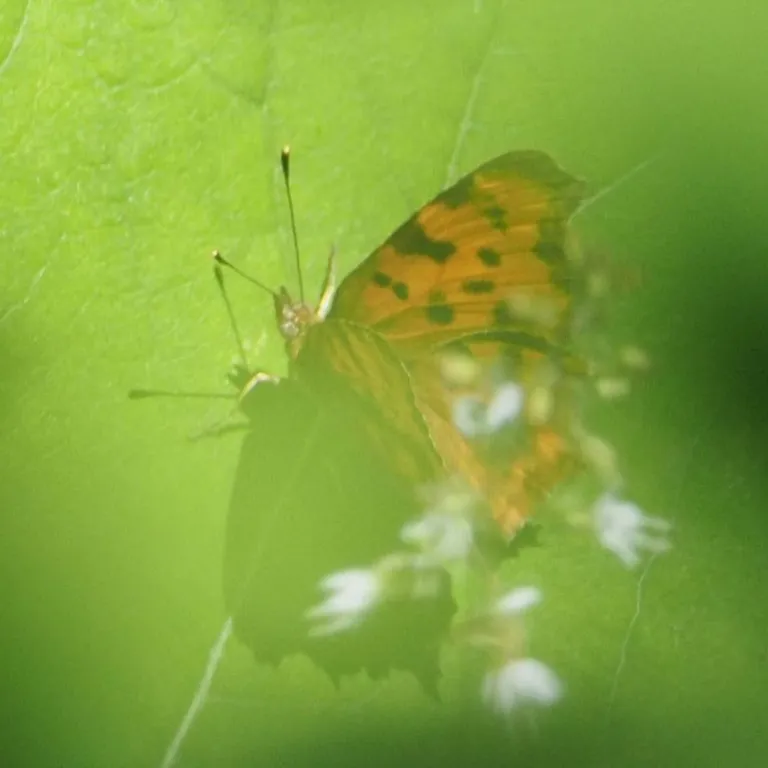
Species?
Polygonia c-album
